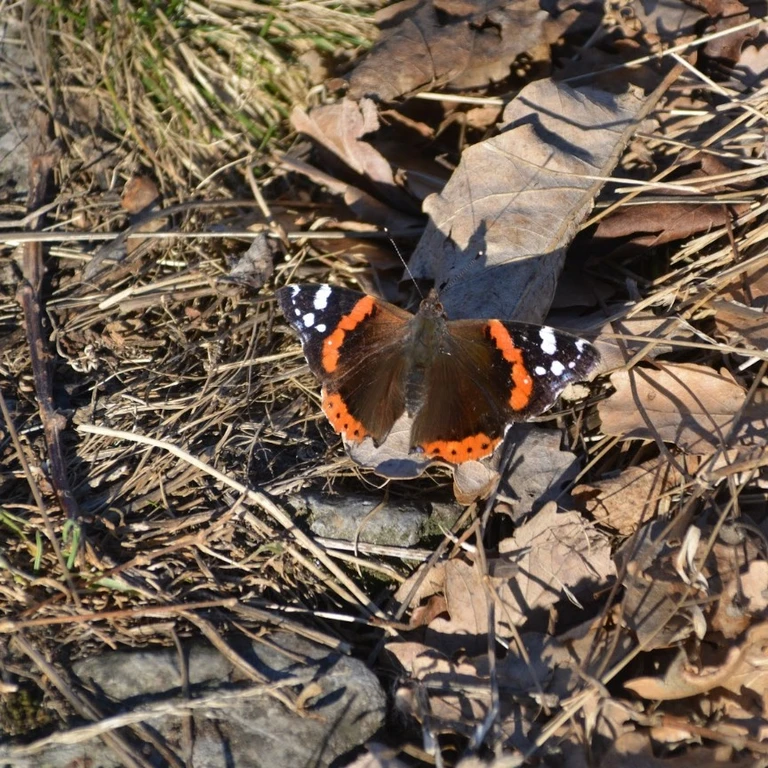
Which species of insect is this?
Vanessa atalanta
